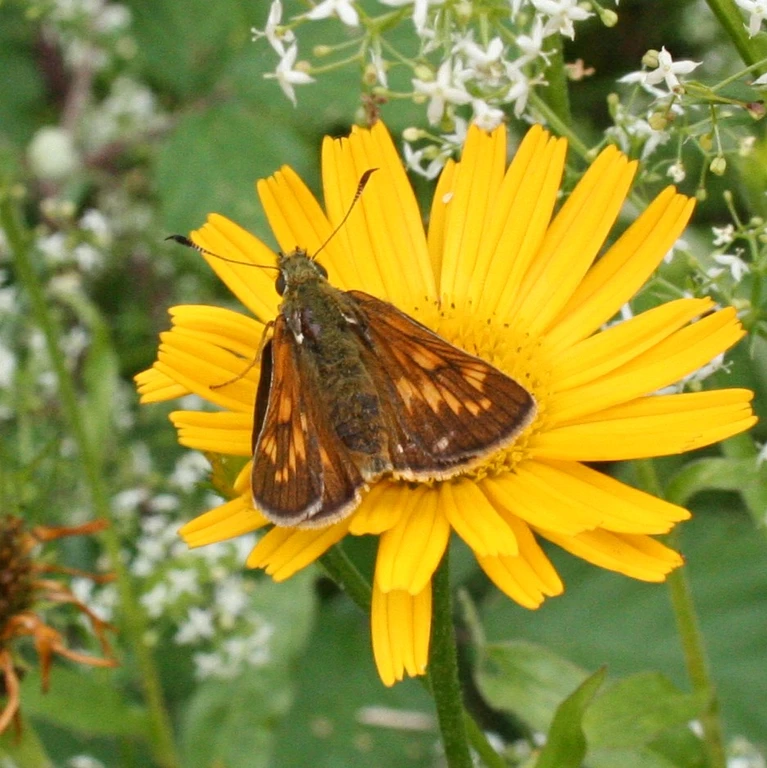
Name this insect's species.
Ochlodes sylvanus (also Ochlodes venata)
